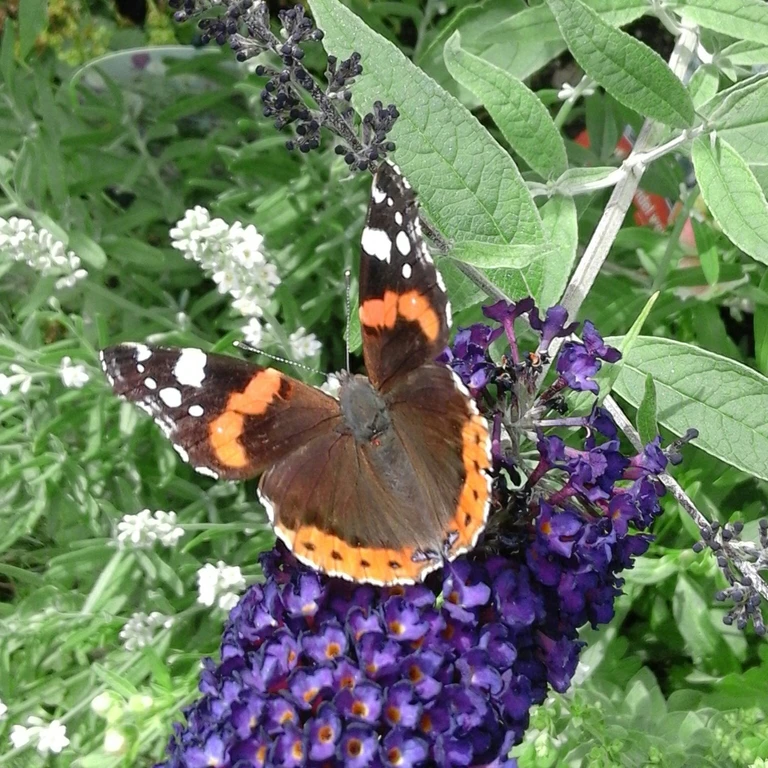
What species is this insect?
Vanessa atalanta
